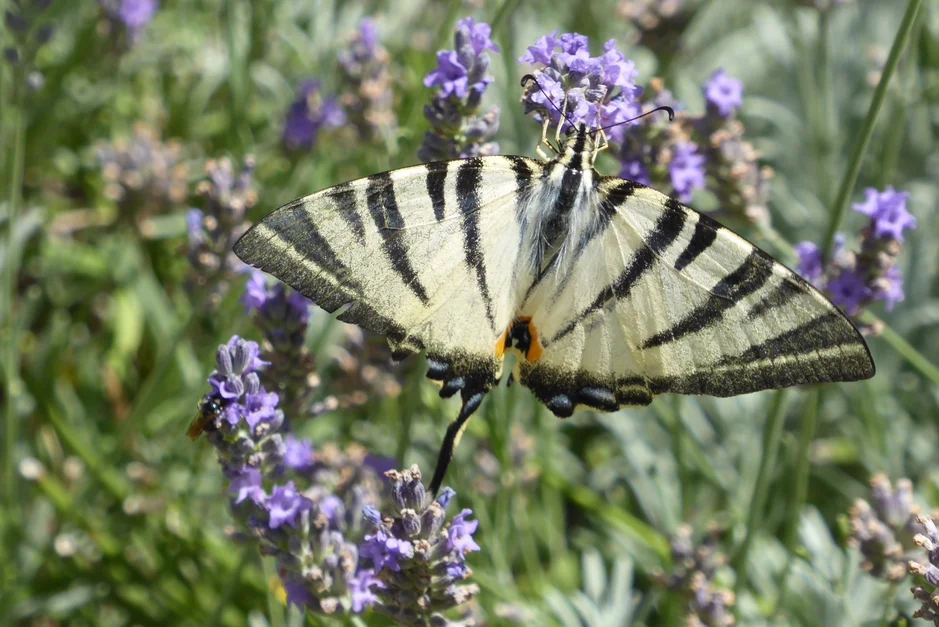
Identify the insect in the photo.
Iphiclides podalirius
